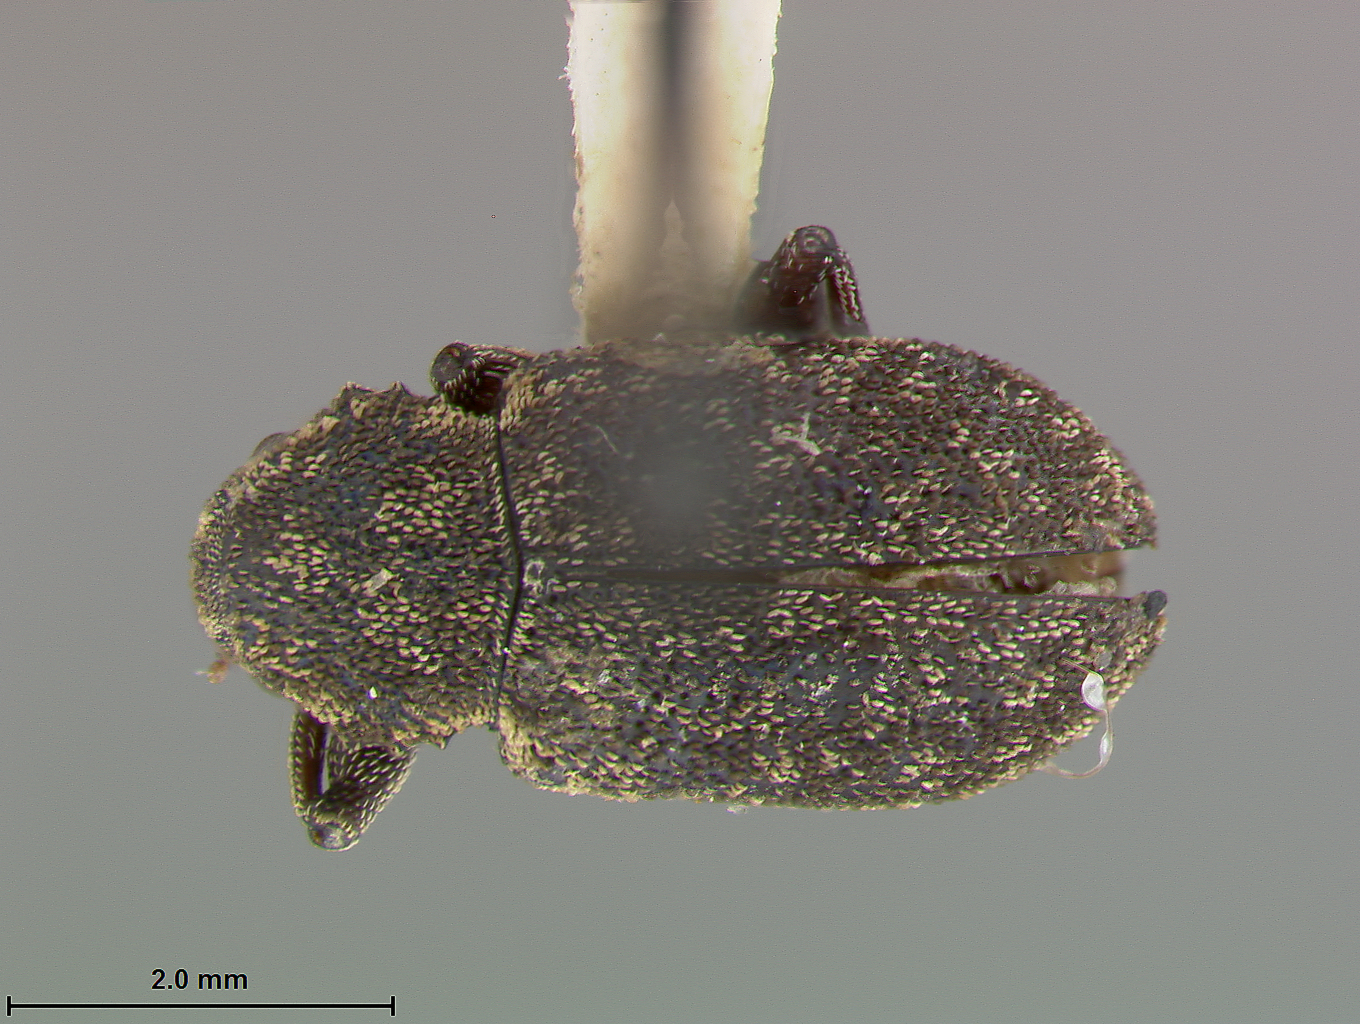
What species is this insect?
Myochrous latisetiger
